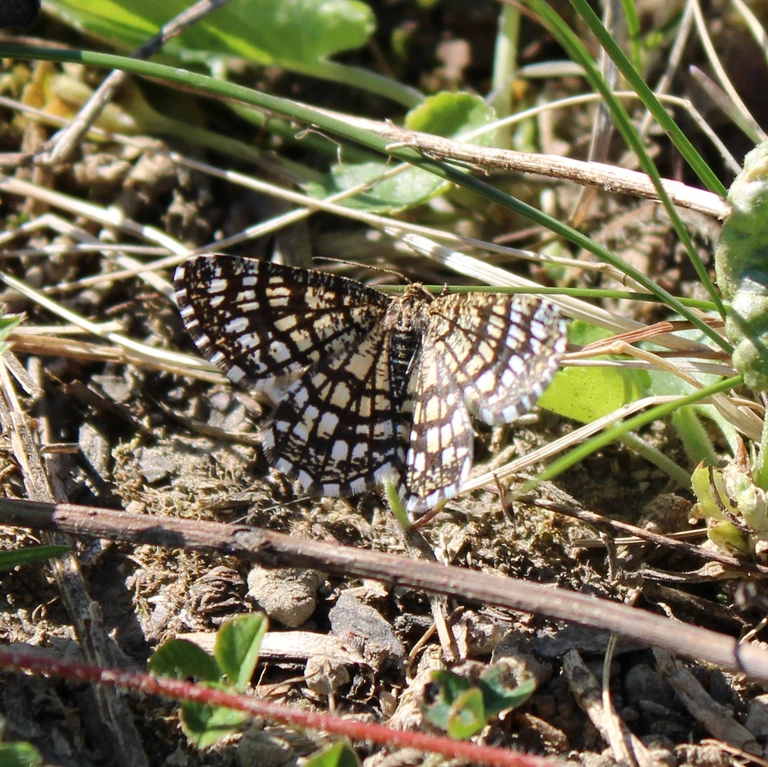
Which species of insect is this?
Chiasmia clathrata
